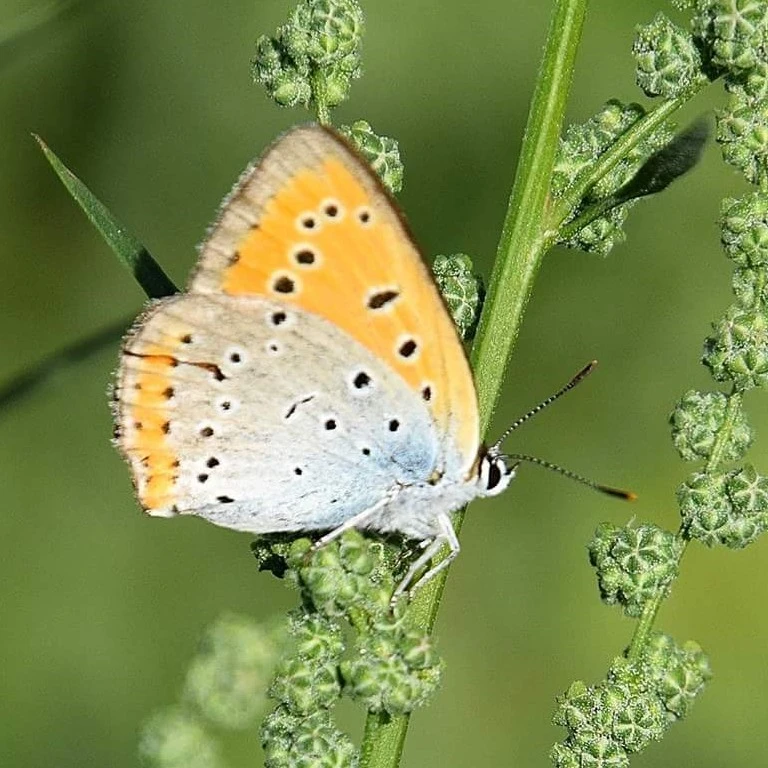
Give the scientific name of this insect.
Lycaena dispar
